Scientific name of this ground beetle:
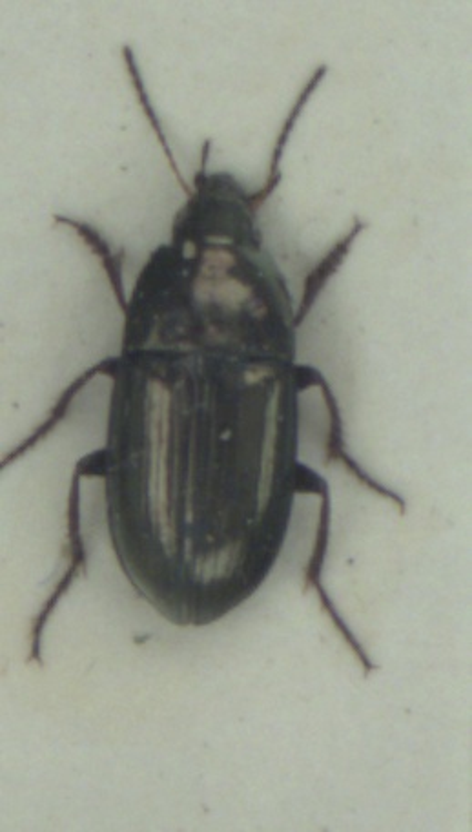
Amara aenea
